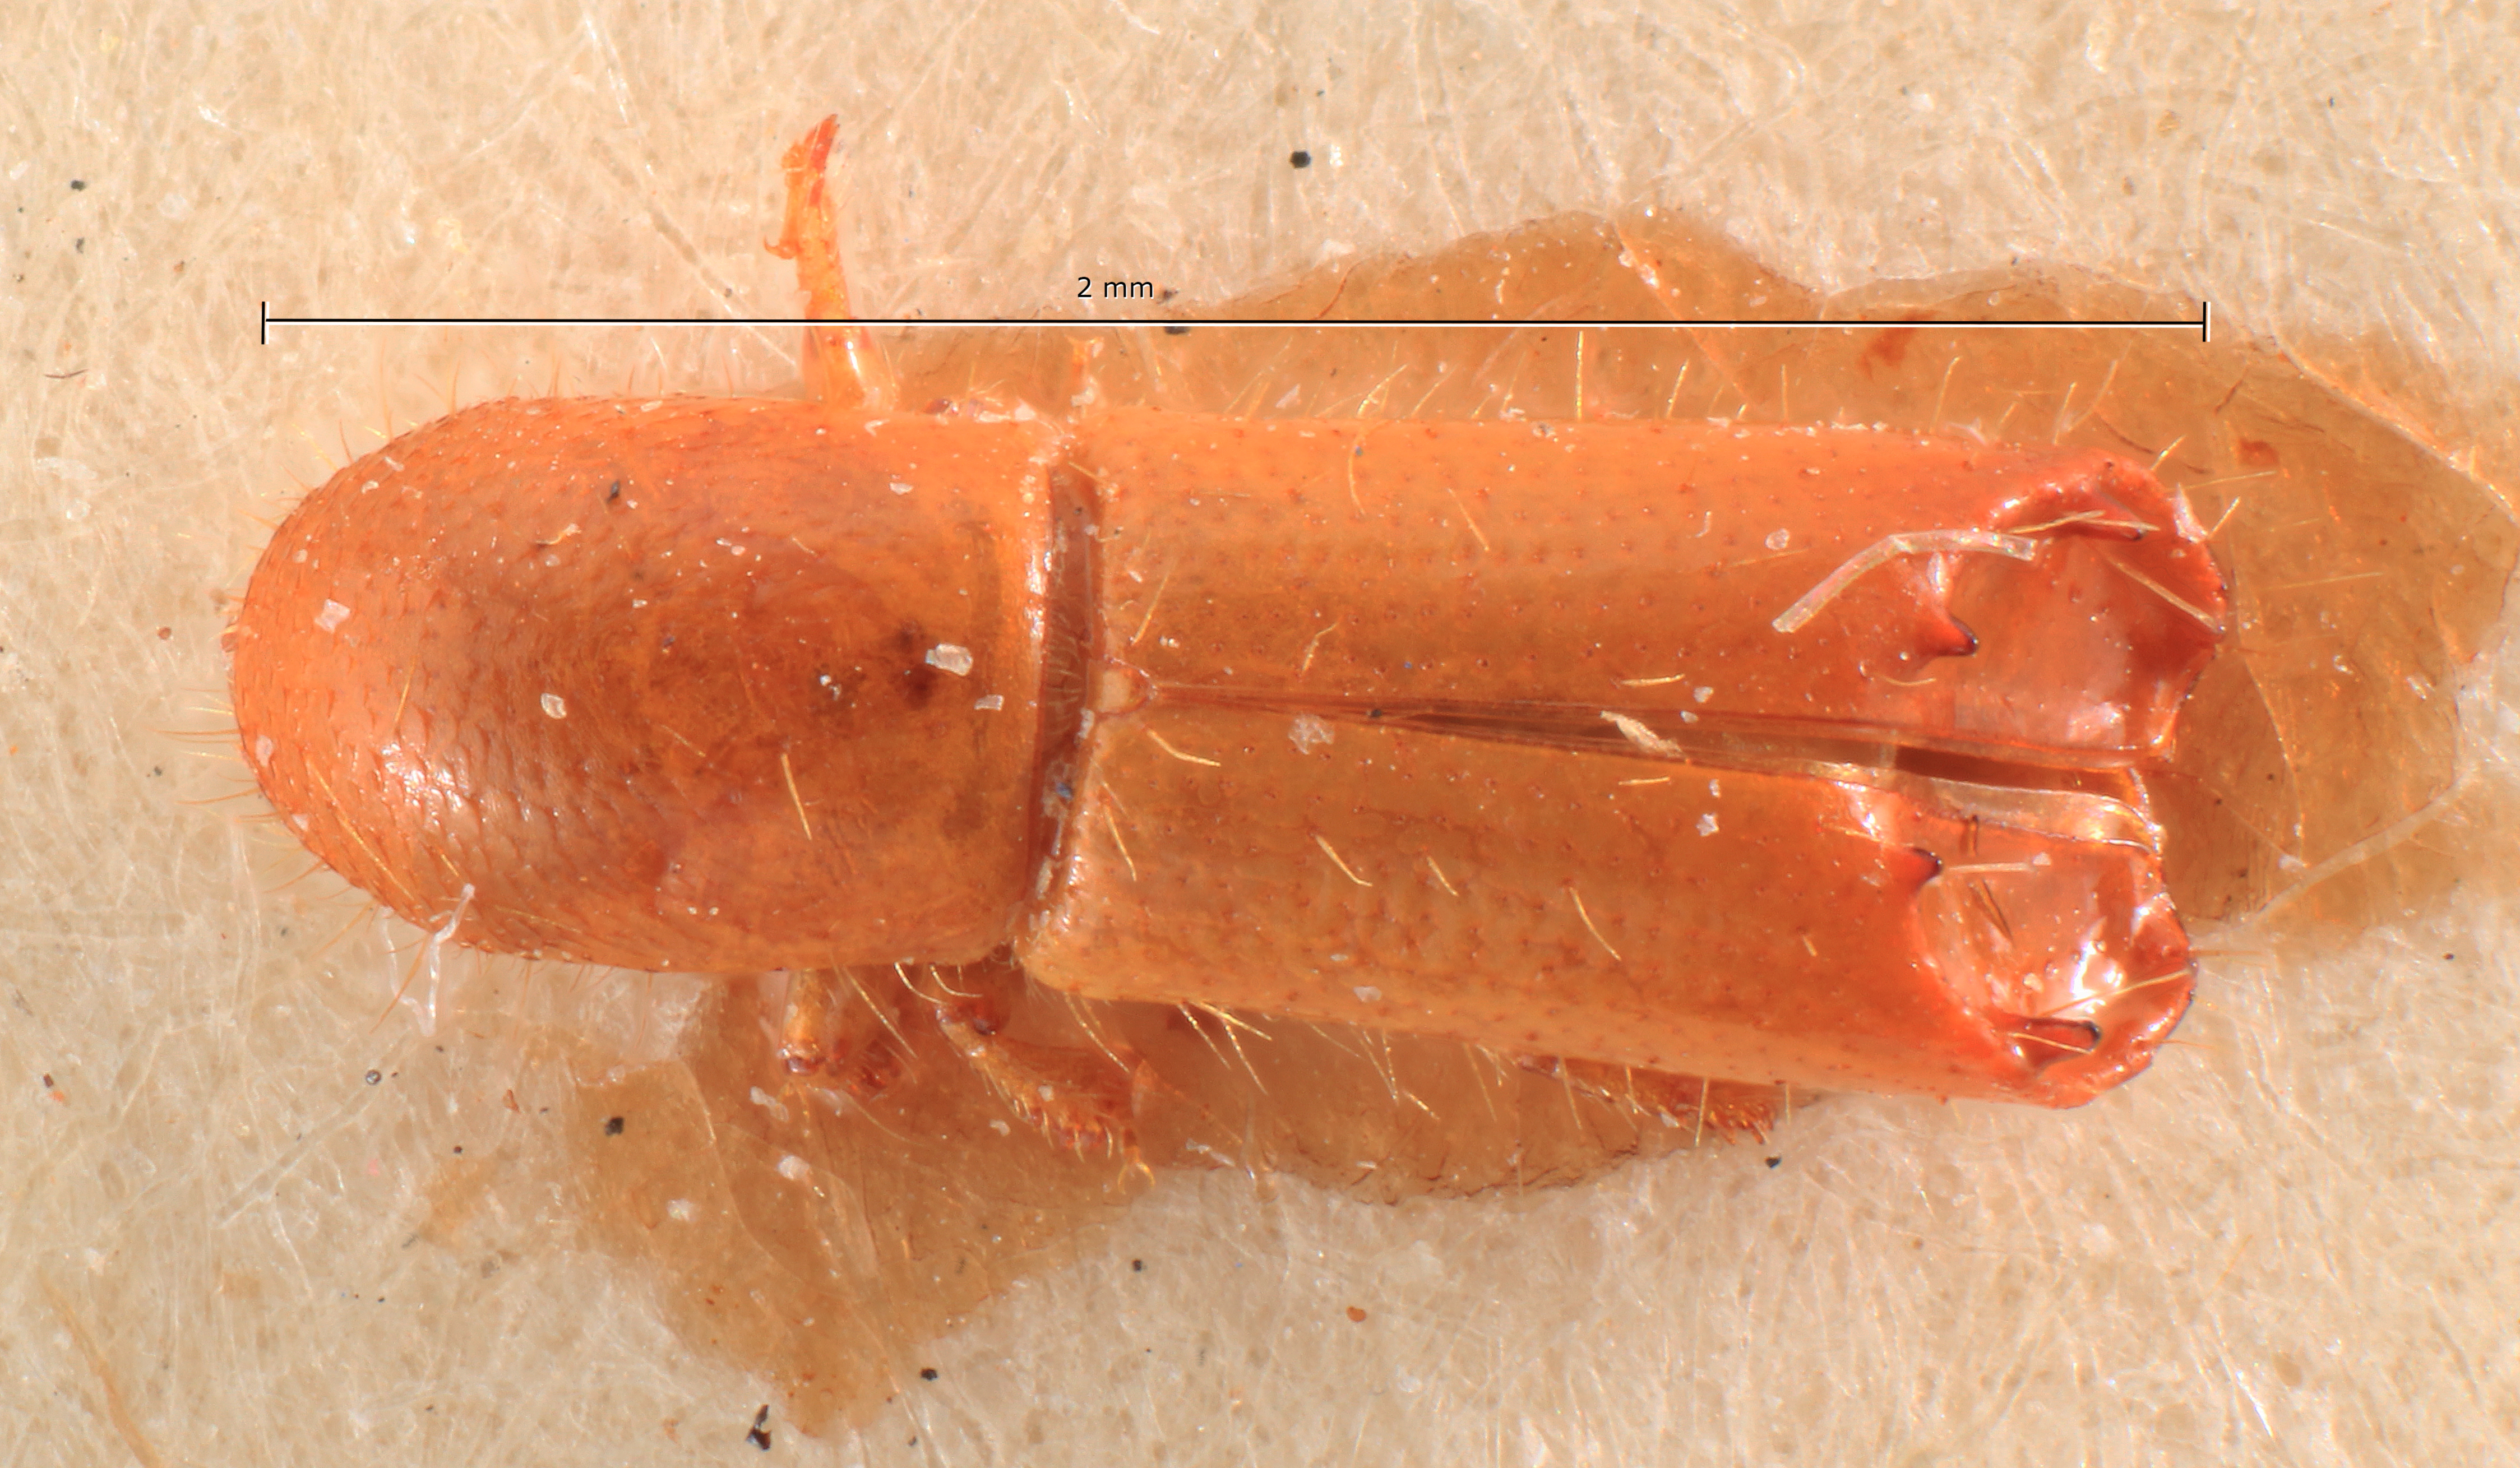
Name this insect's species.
Xyleborus cylindromorphus
